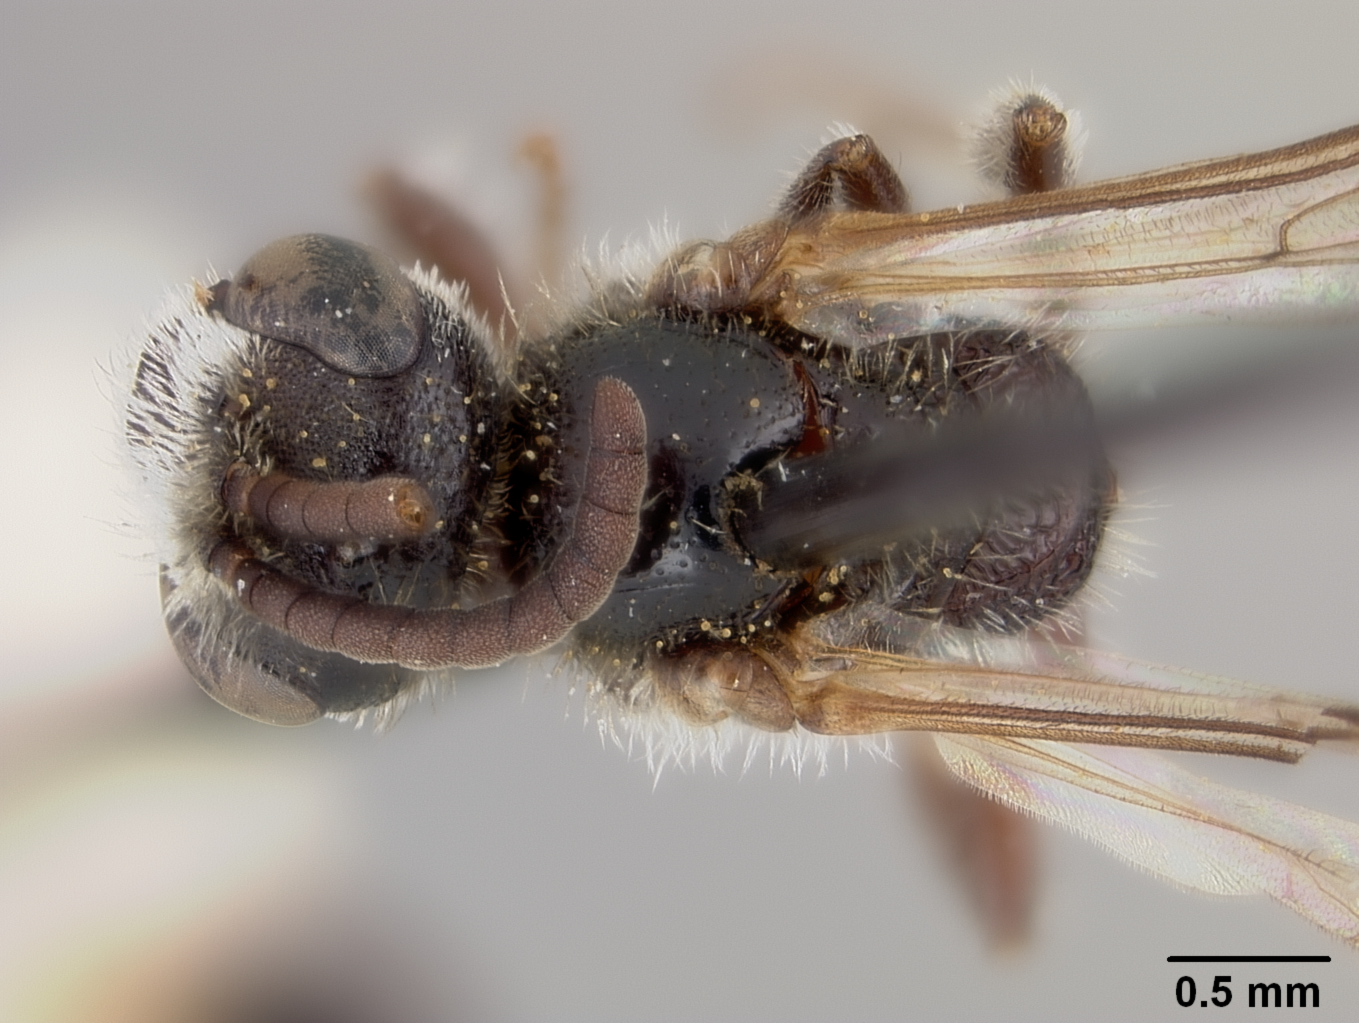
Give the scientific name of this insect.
Sphecodes canadensis
